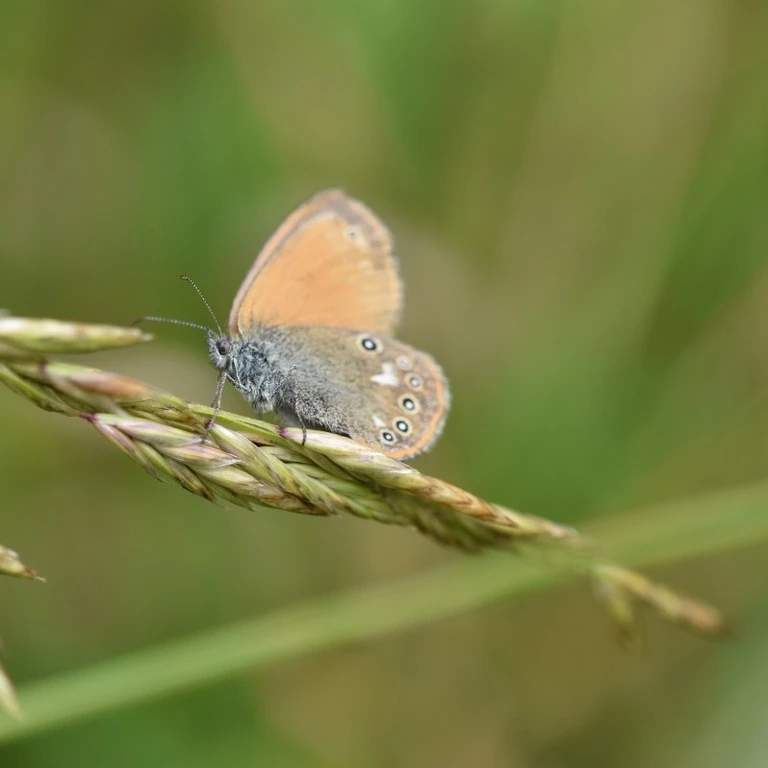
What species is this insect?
Coenonympha glycerion (also Coenonympha iphis)
